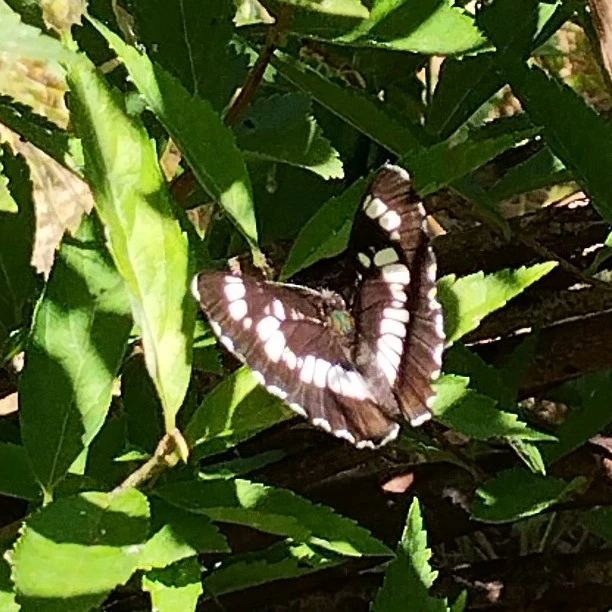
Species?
Neptis rivularis
